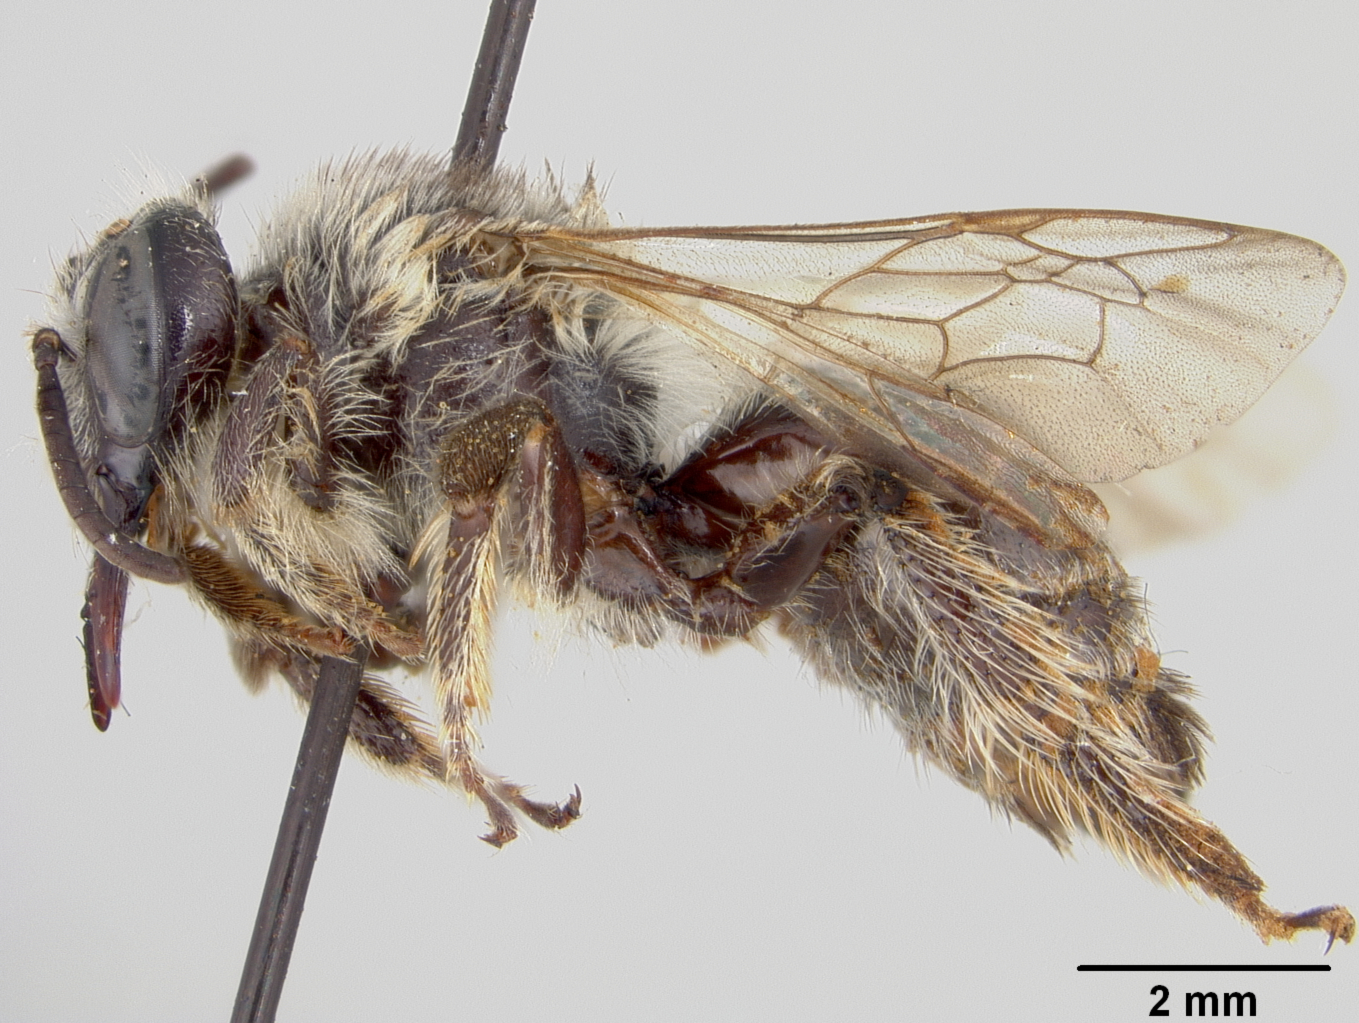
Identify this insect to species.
Dolichochile melittoides
